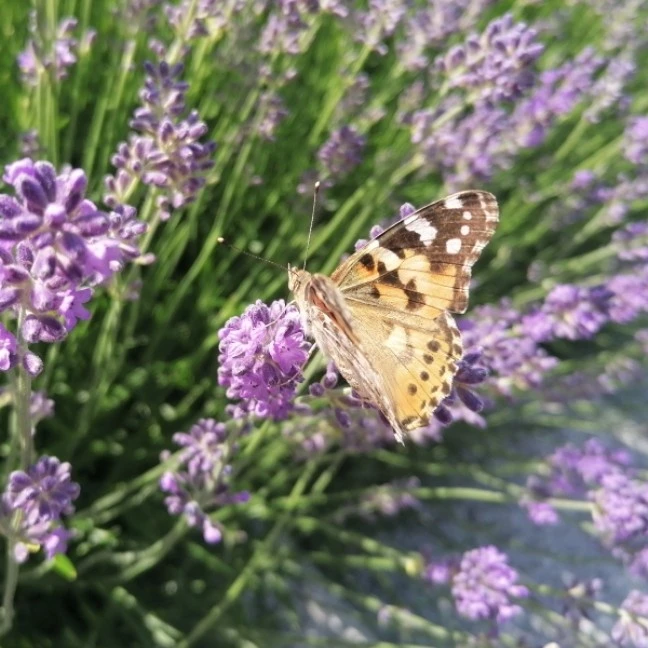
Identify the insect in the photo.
Vanessa cardui
